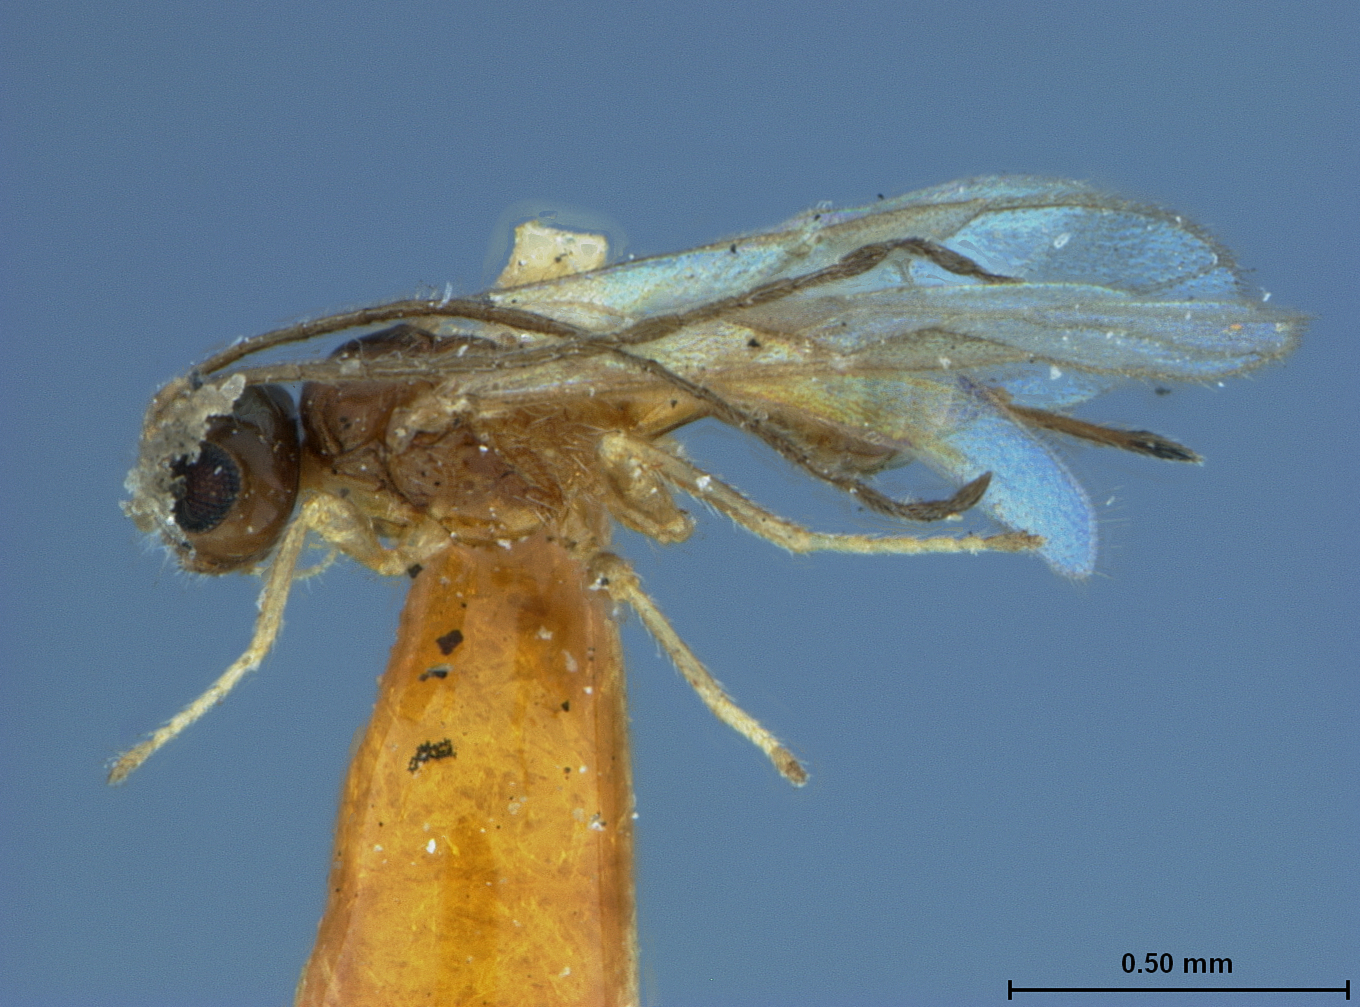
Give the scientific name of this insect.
Rhyssalus pityophthori
